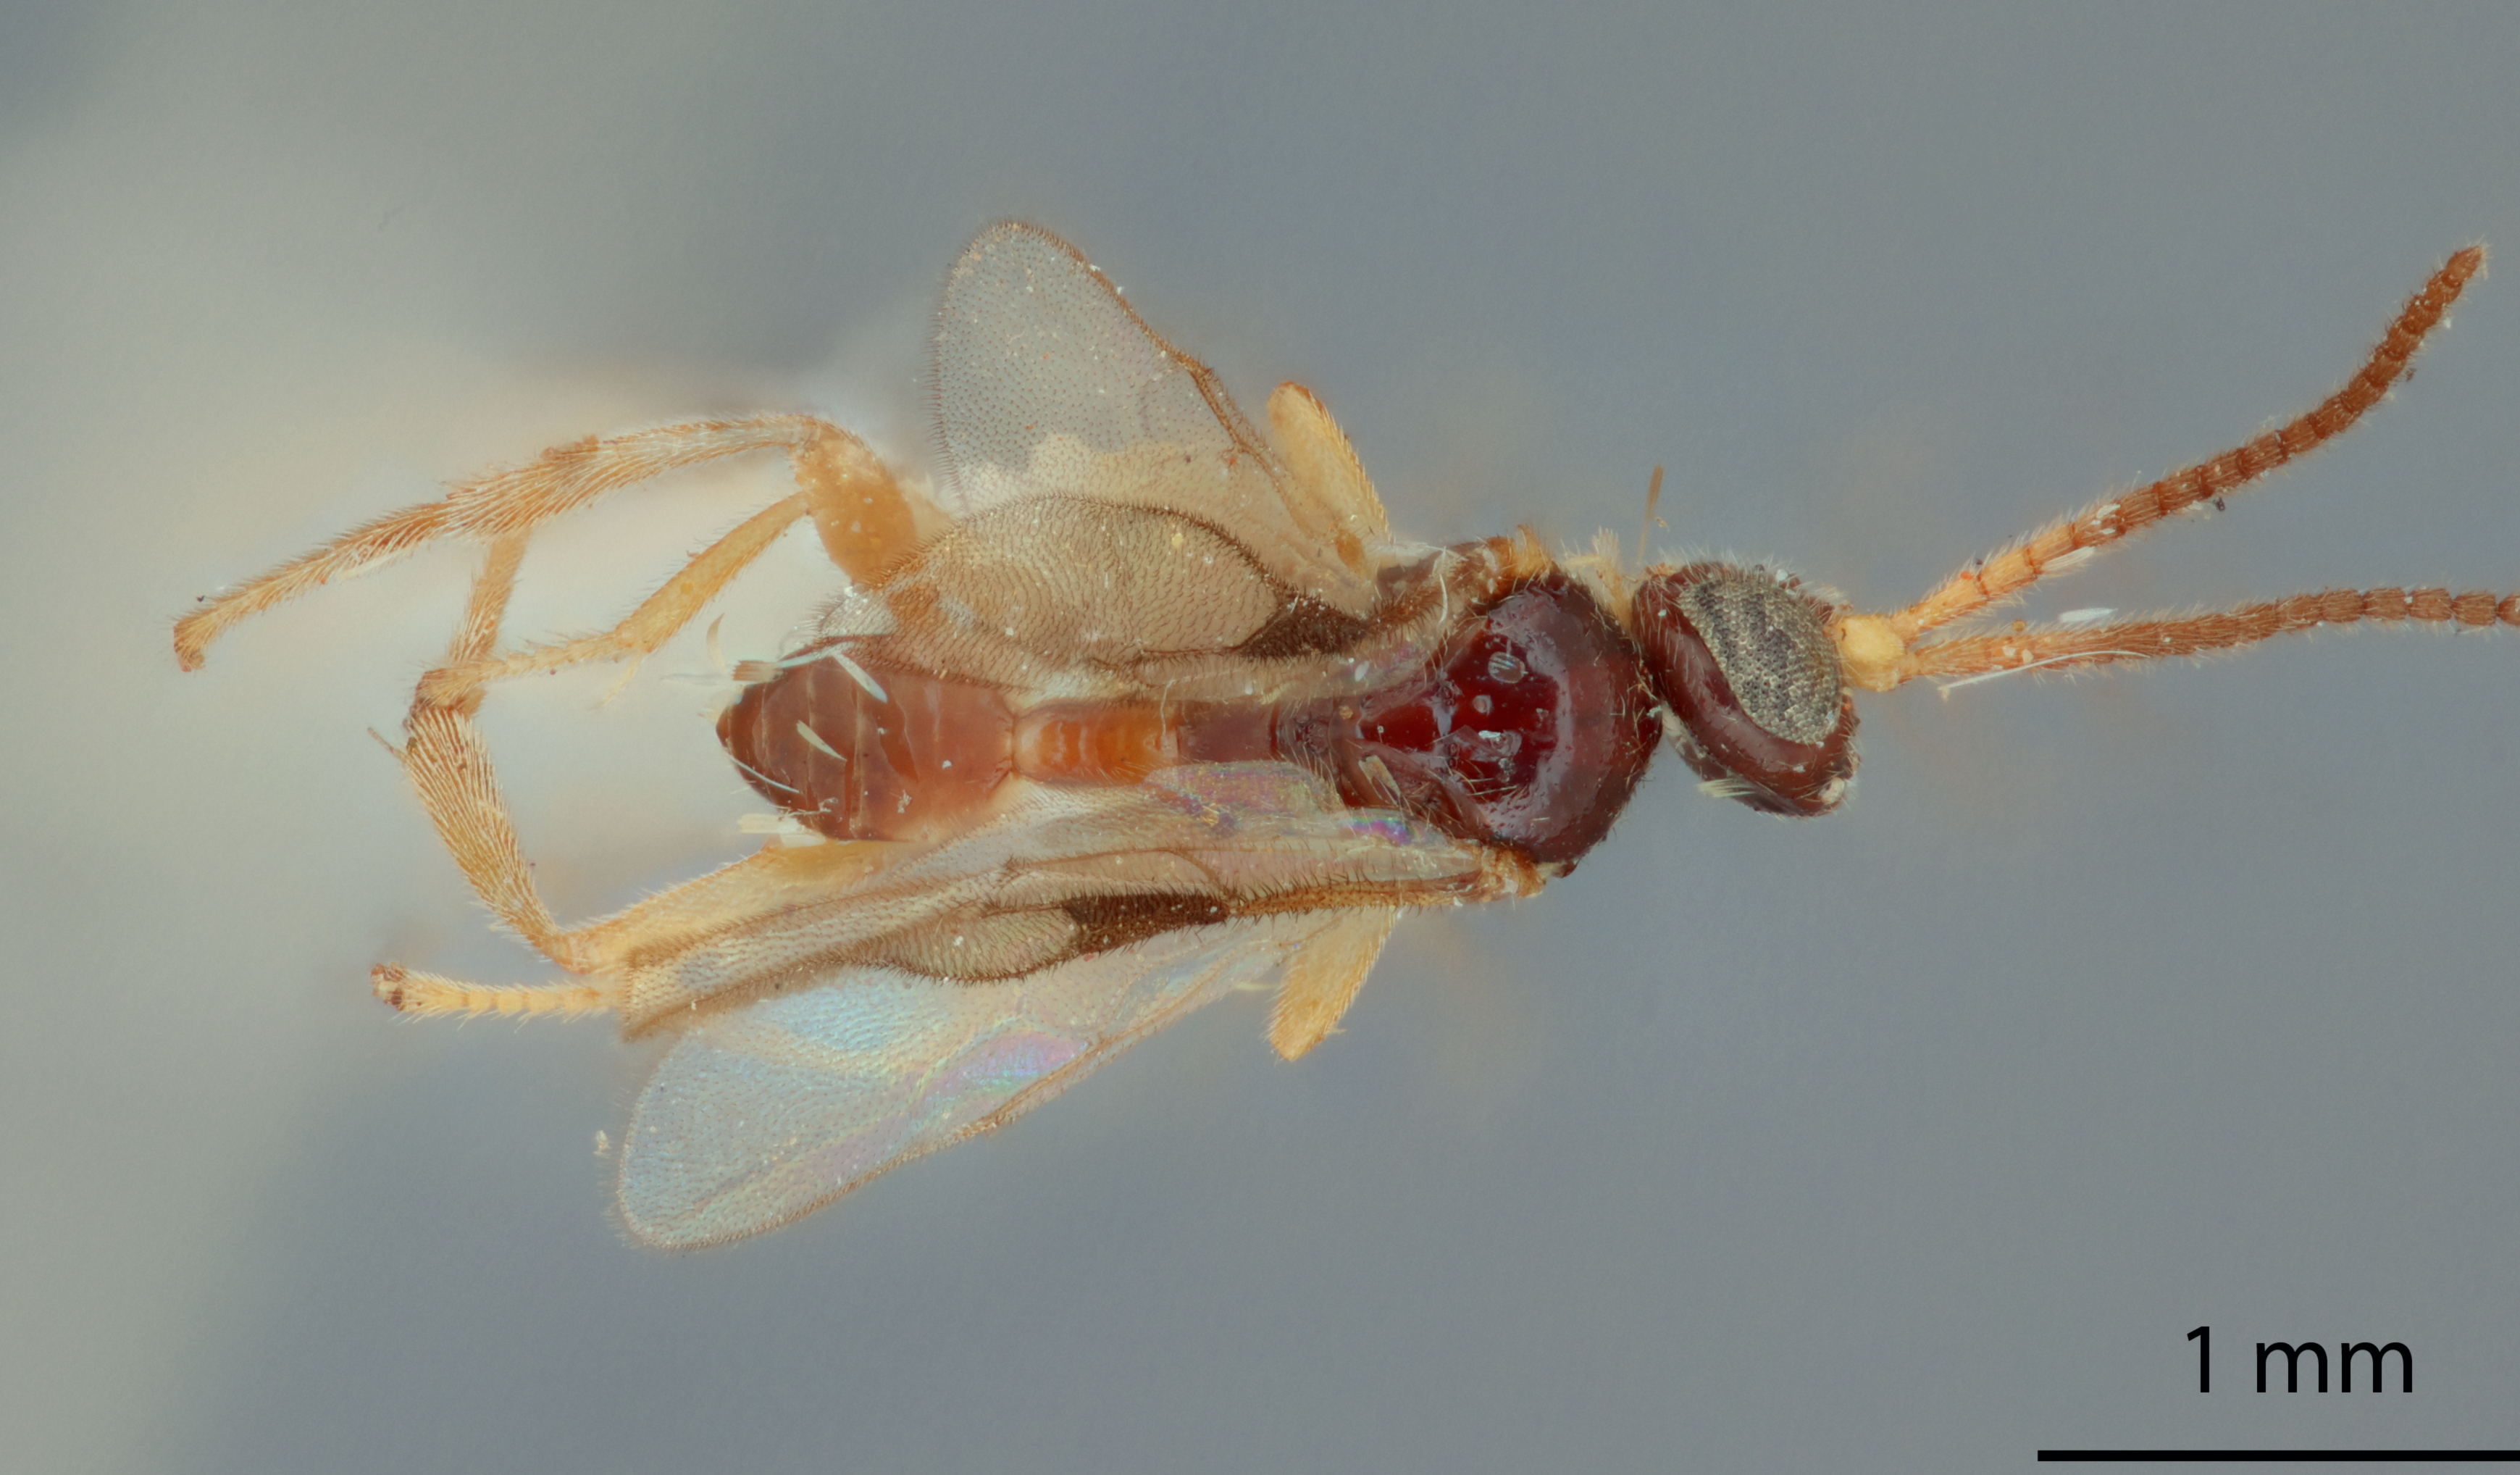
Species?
Apanteles ugandaensis
